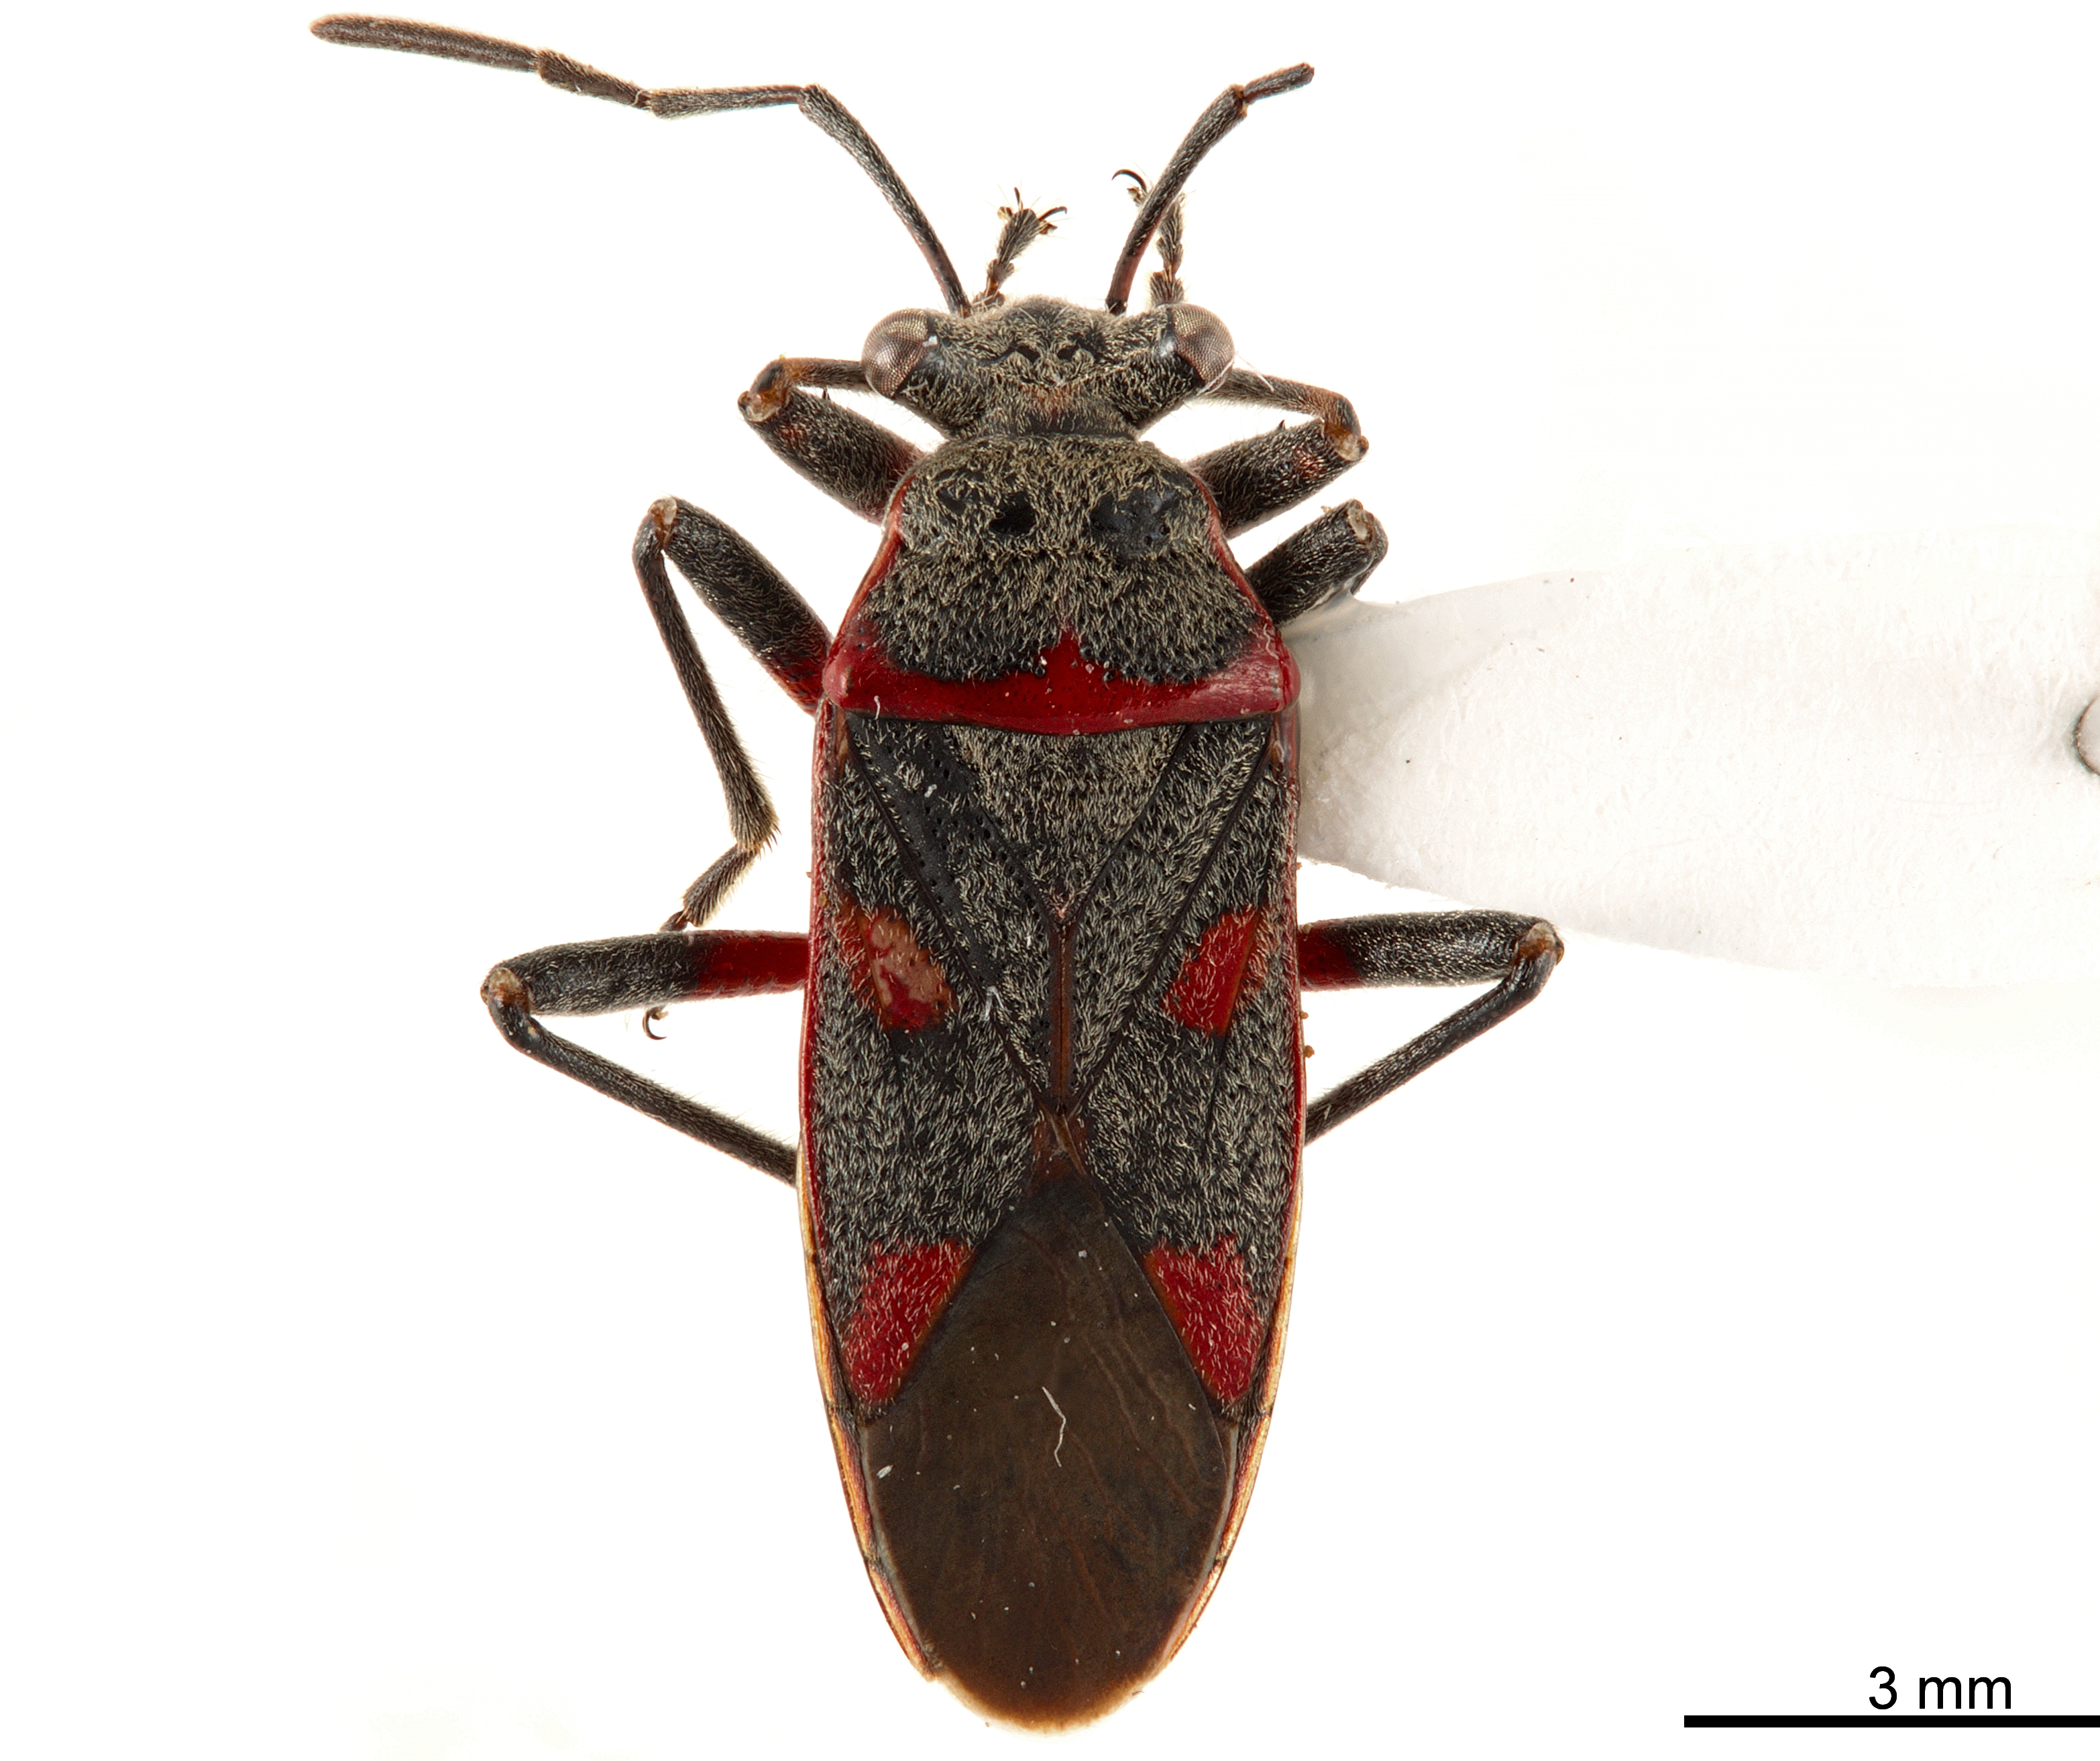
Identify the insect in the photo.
Acinocoris kormilevi
